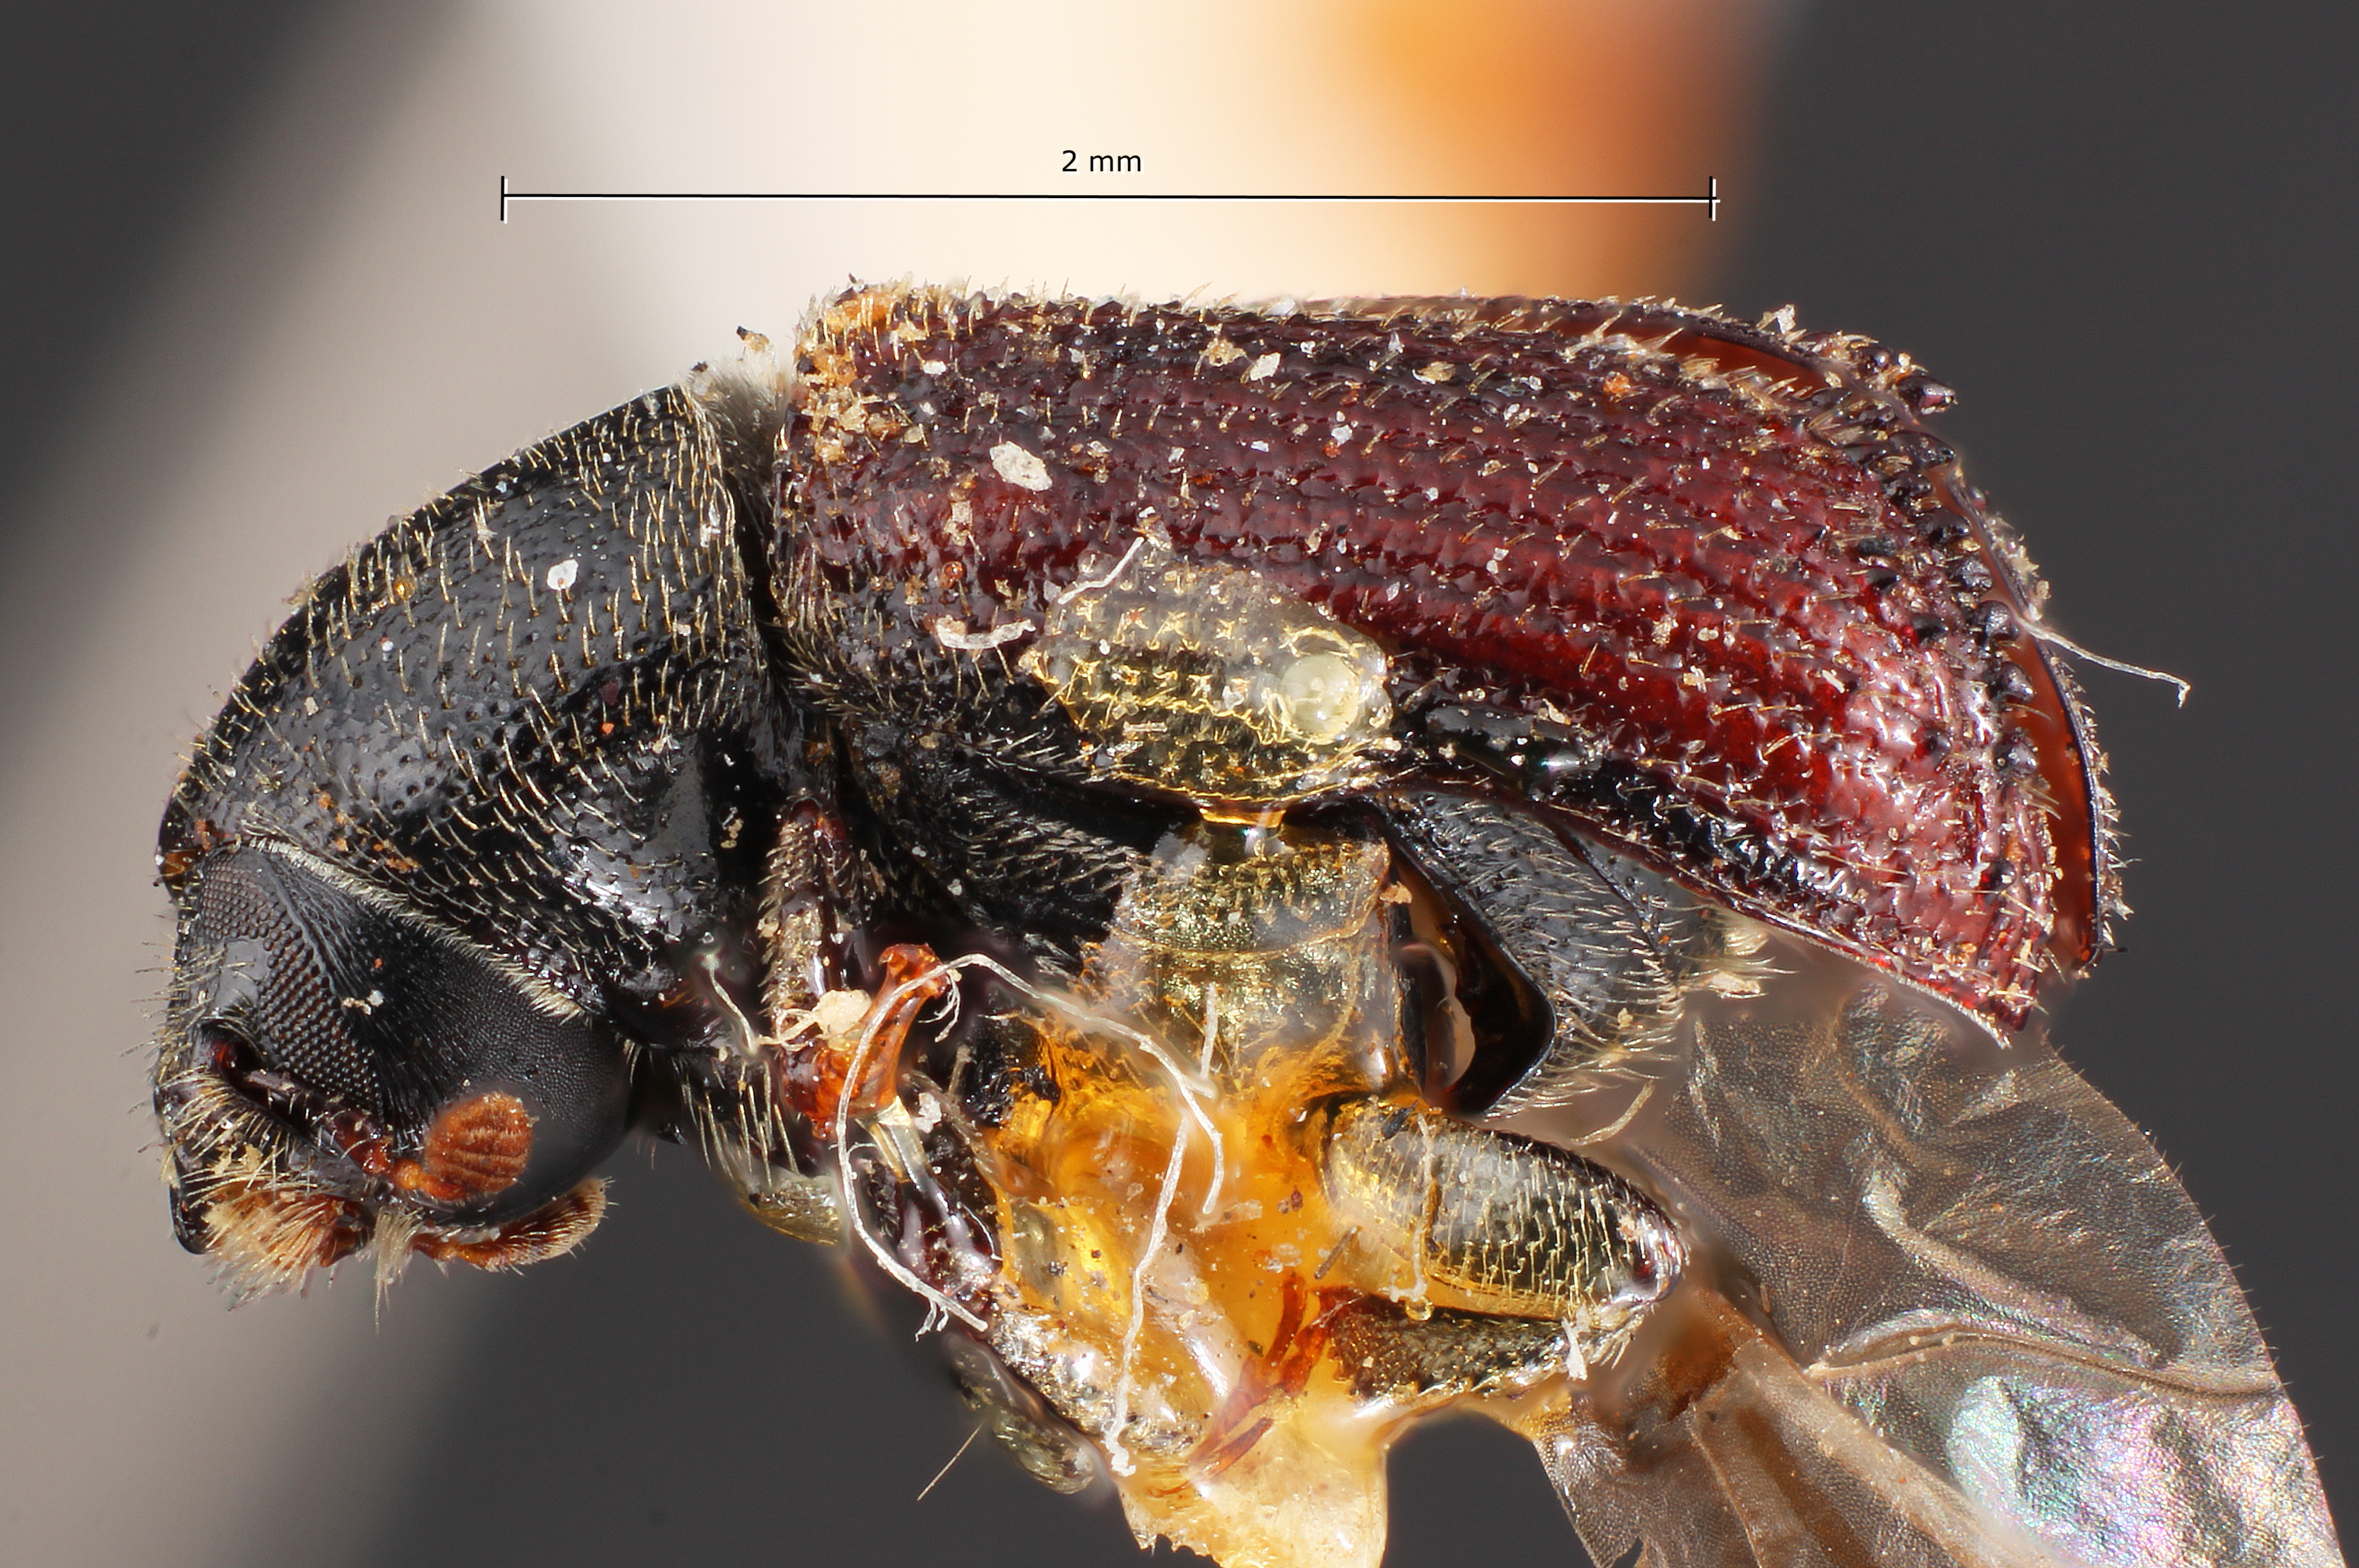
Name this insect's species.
Phloeosinus cupressi
